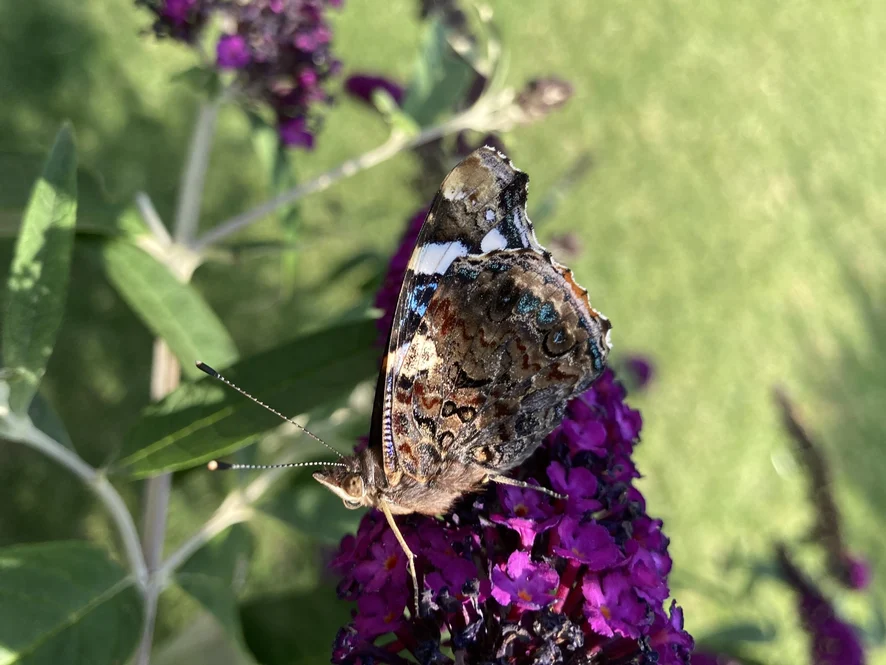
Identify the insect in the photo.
Vanessa atalanta
